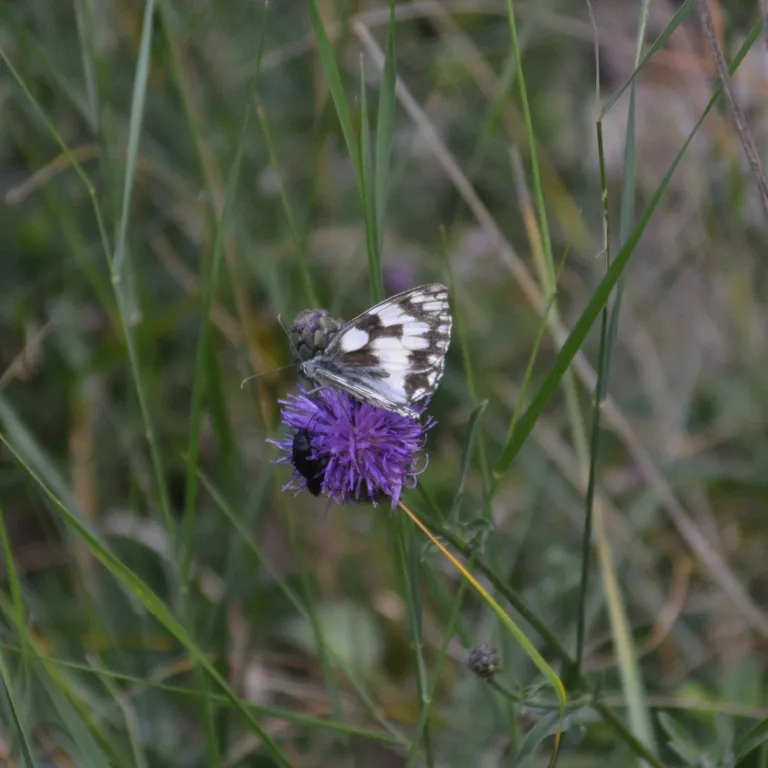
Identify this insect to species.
Melanargia galathea
